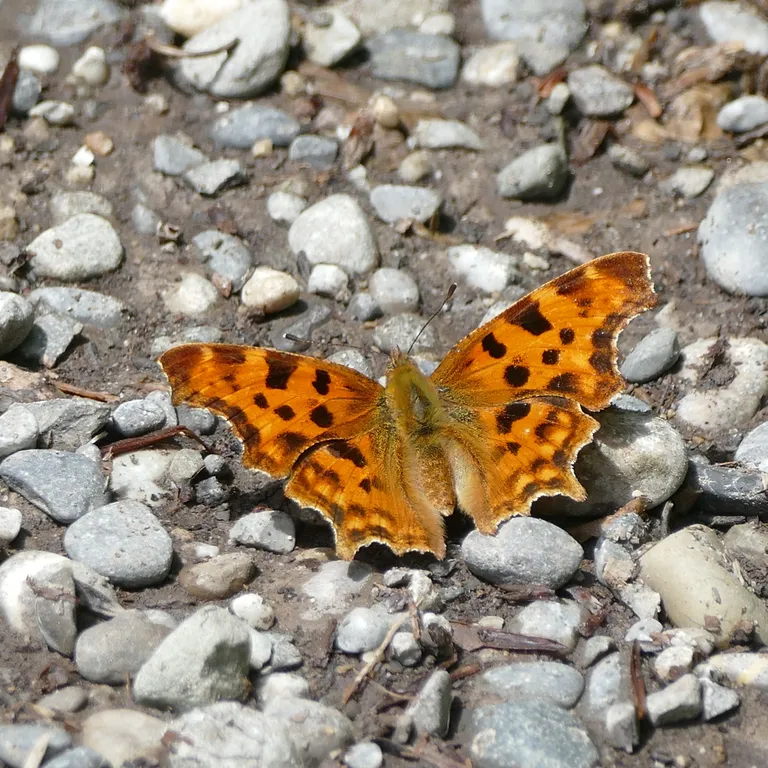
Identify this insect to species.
Polygonia c-album
